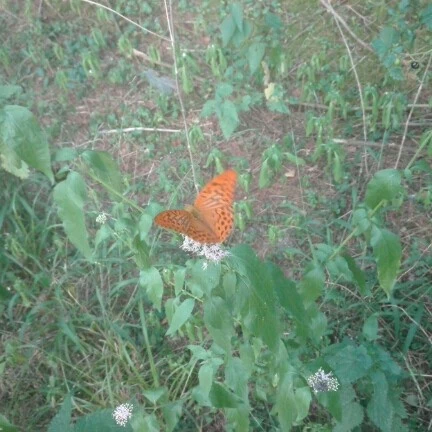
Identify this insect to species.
Argynnis paphia
